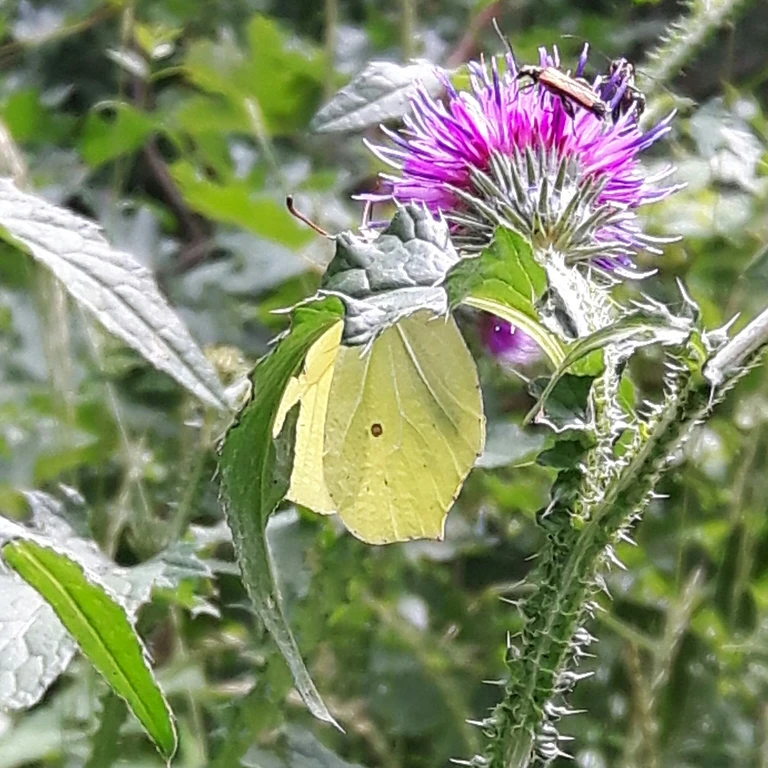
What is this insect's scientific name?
Gonepteryx rhamni
